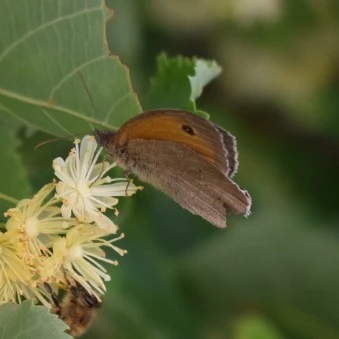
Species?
Maniola jurtina
